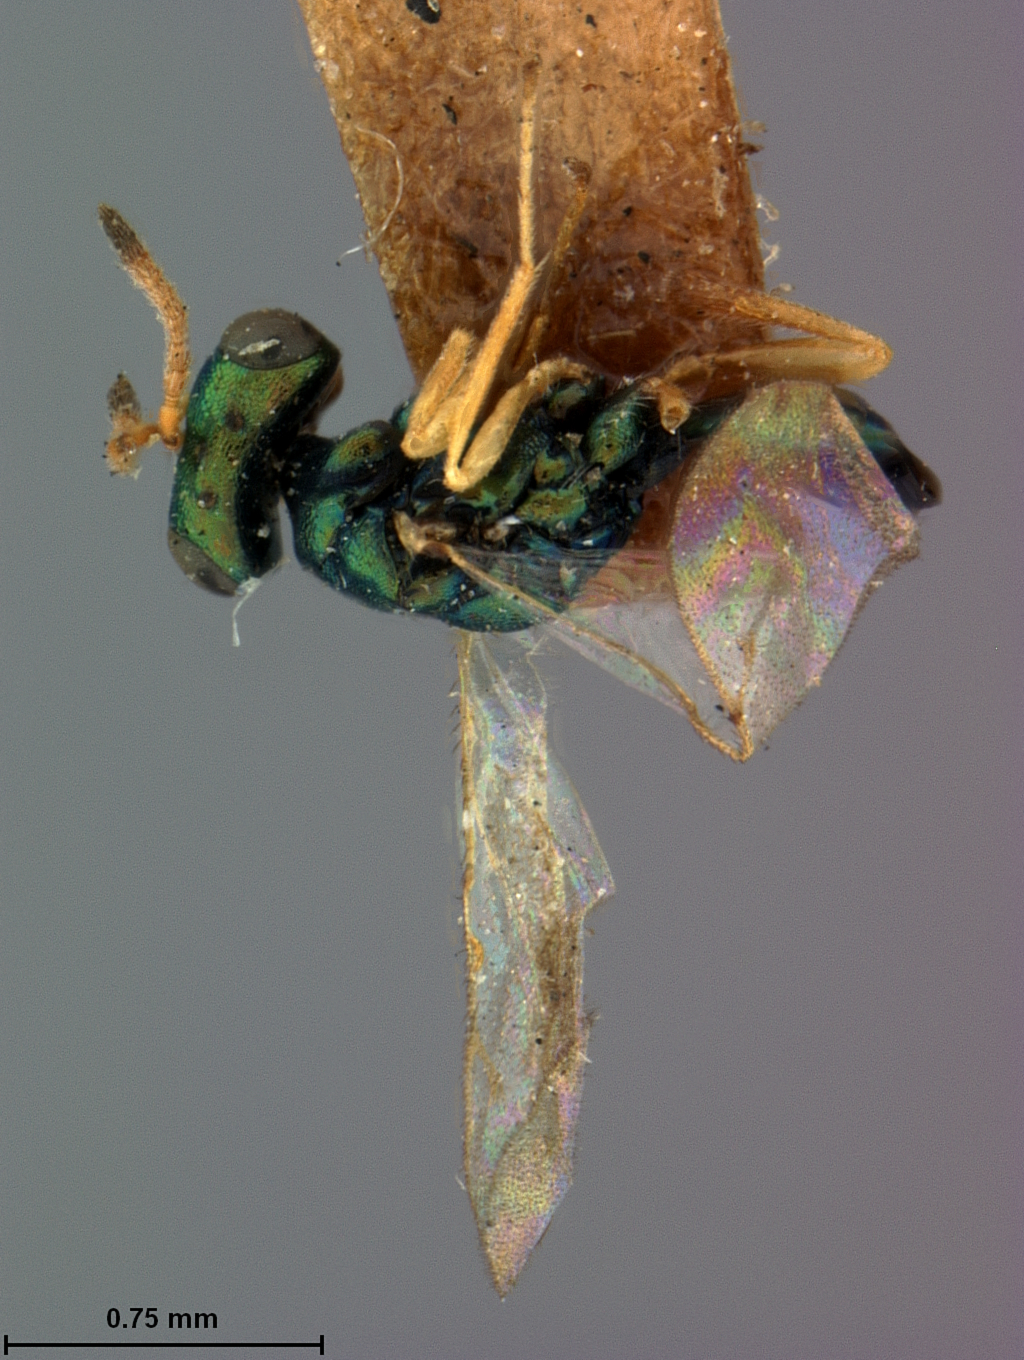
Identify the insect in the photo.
Cyrtogaster citripes
